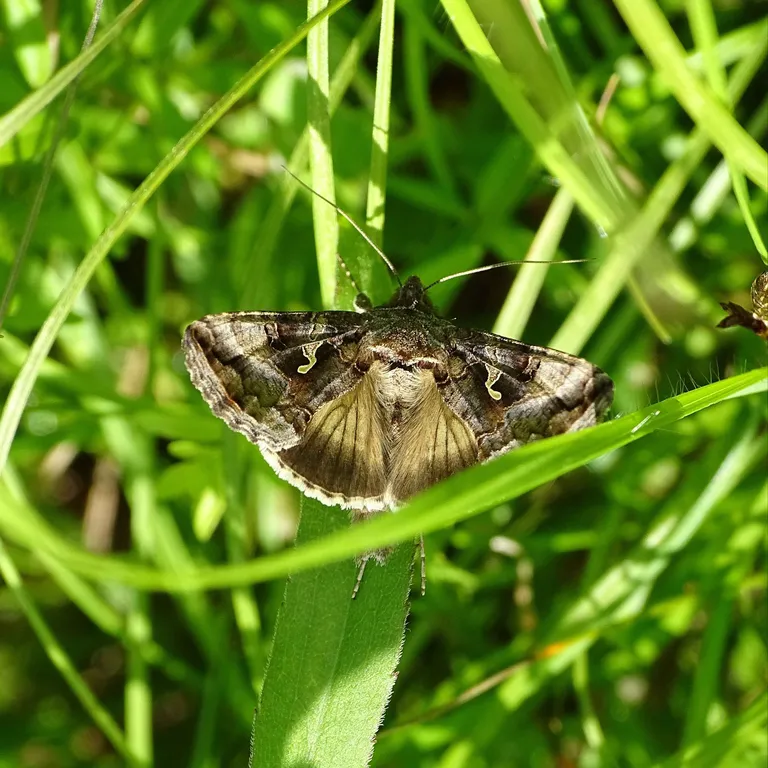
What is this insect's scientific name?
Autographa gamma
